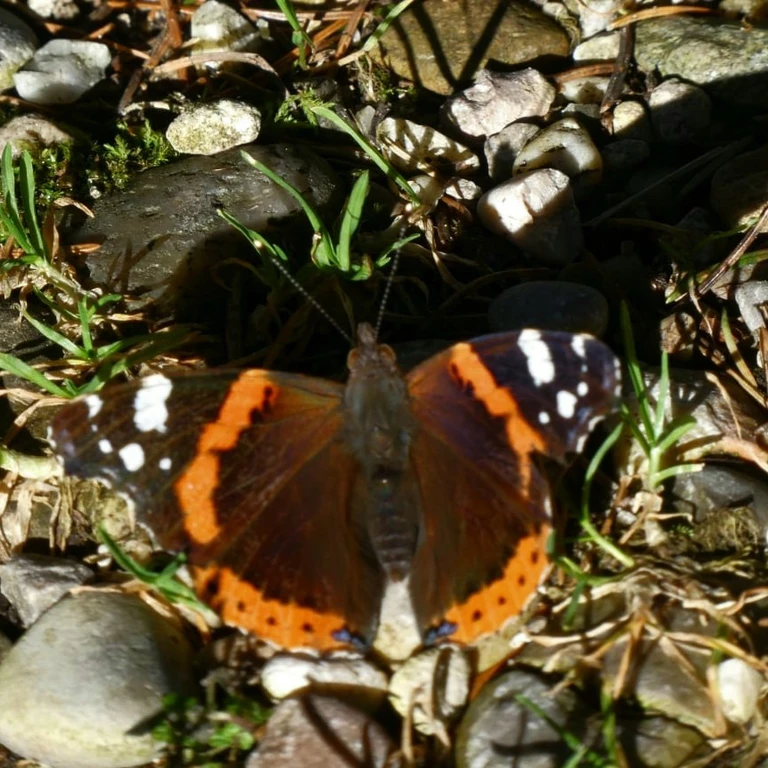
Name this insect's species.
Vanessa atalanta
